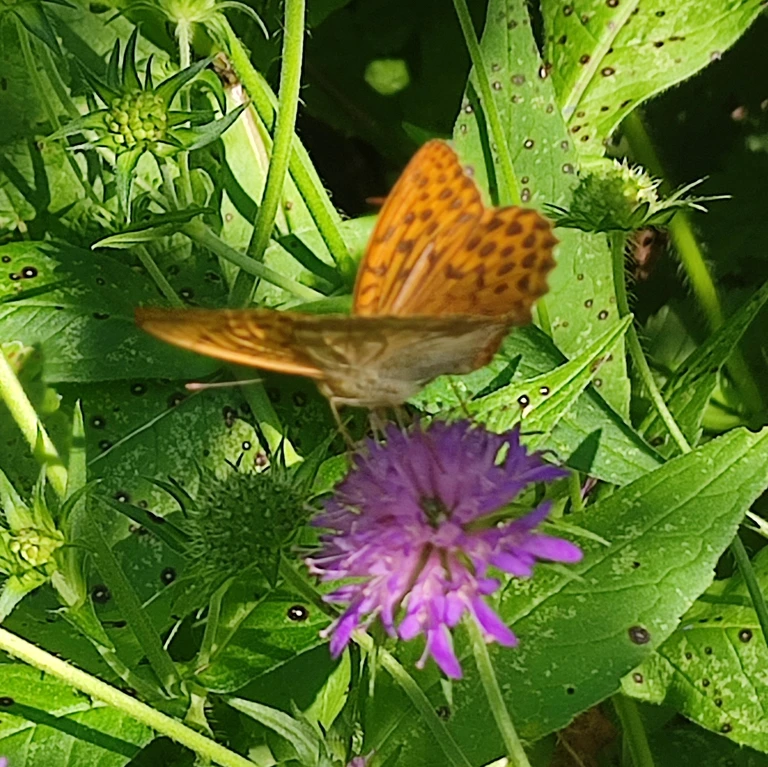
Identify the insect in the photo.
Argynnis paphia
